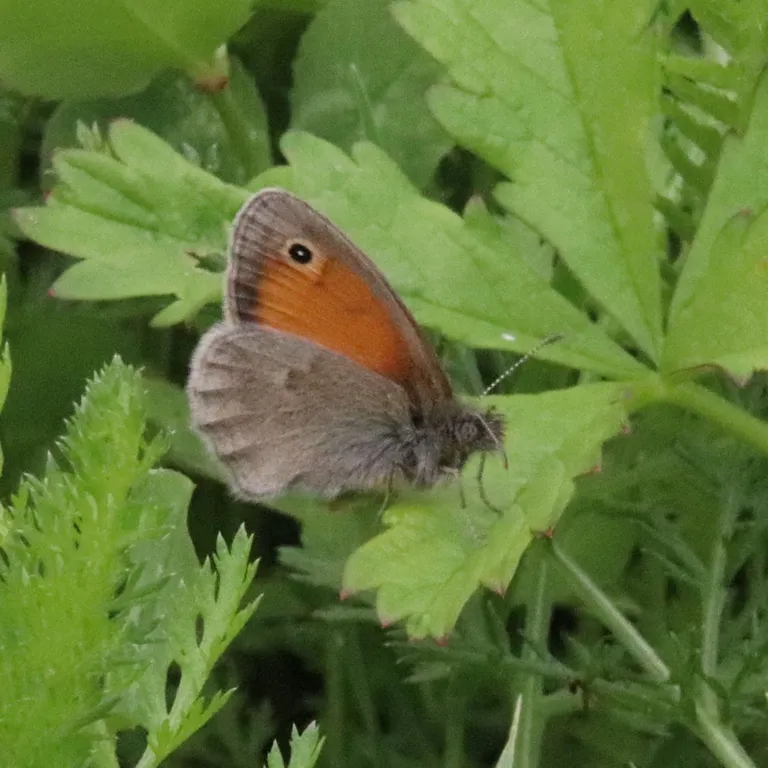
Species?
Coenonympha pamphilus
